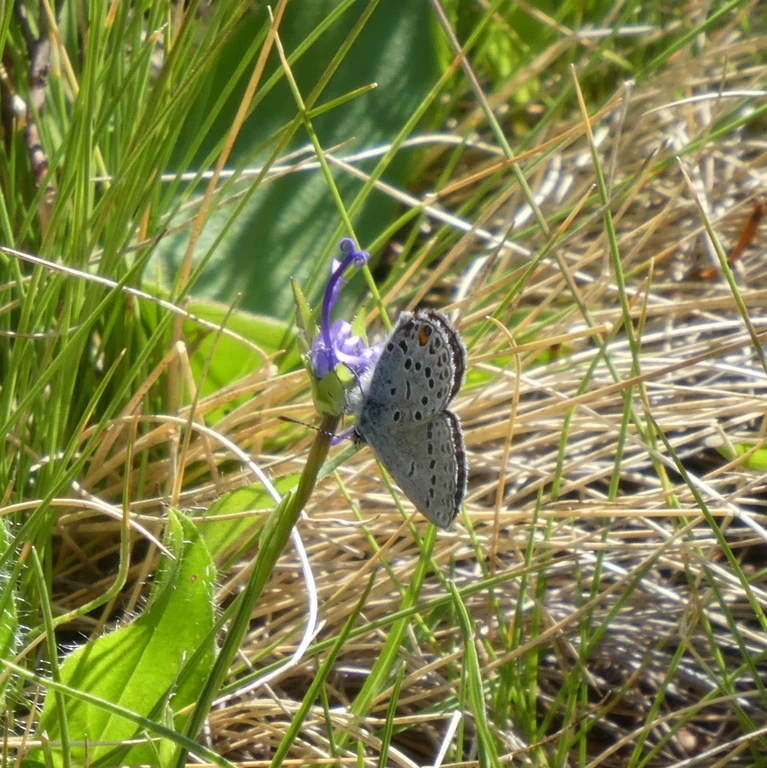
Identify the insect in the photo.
Agriades optilete (also Vacciniina optilete)
